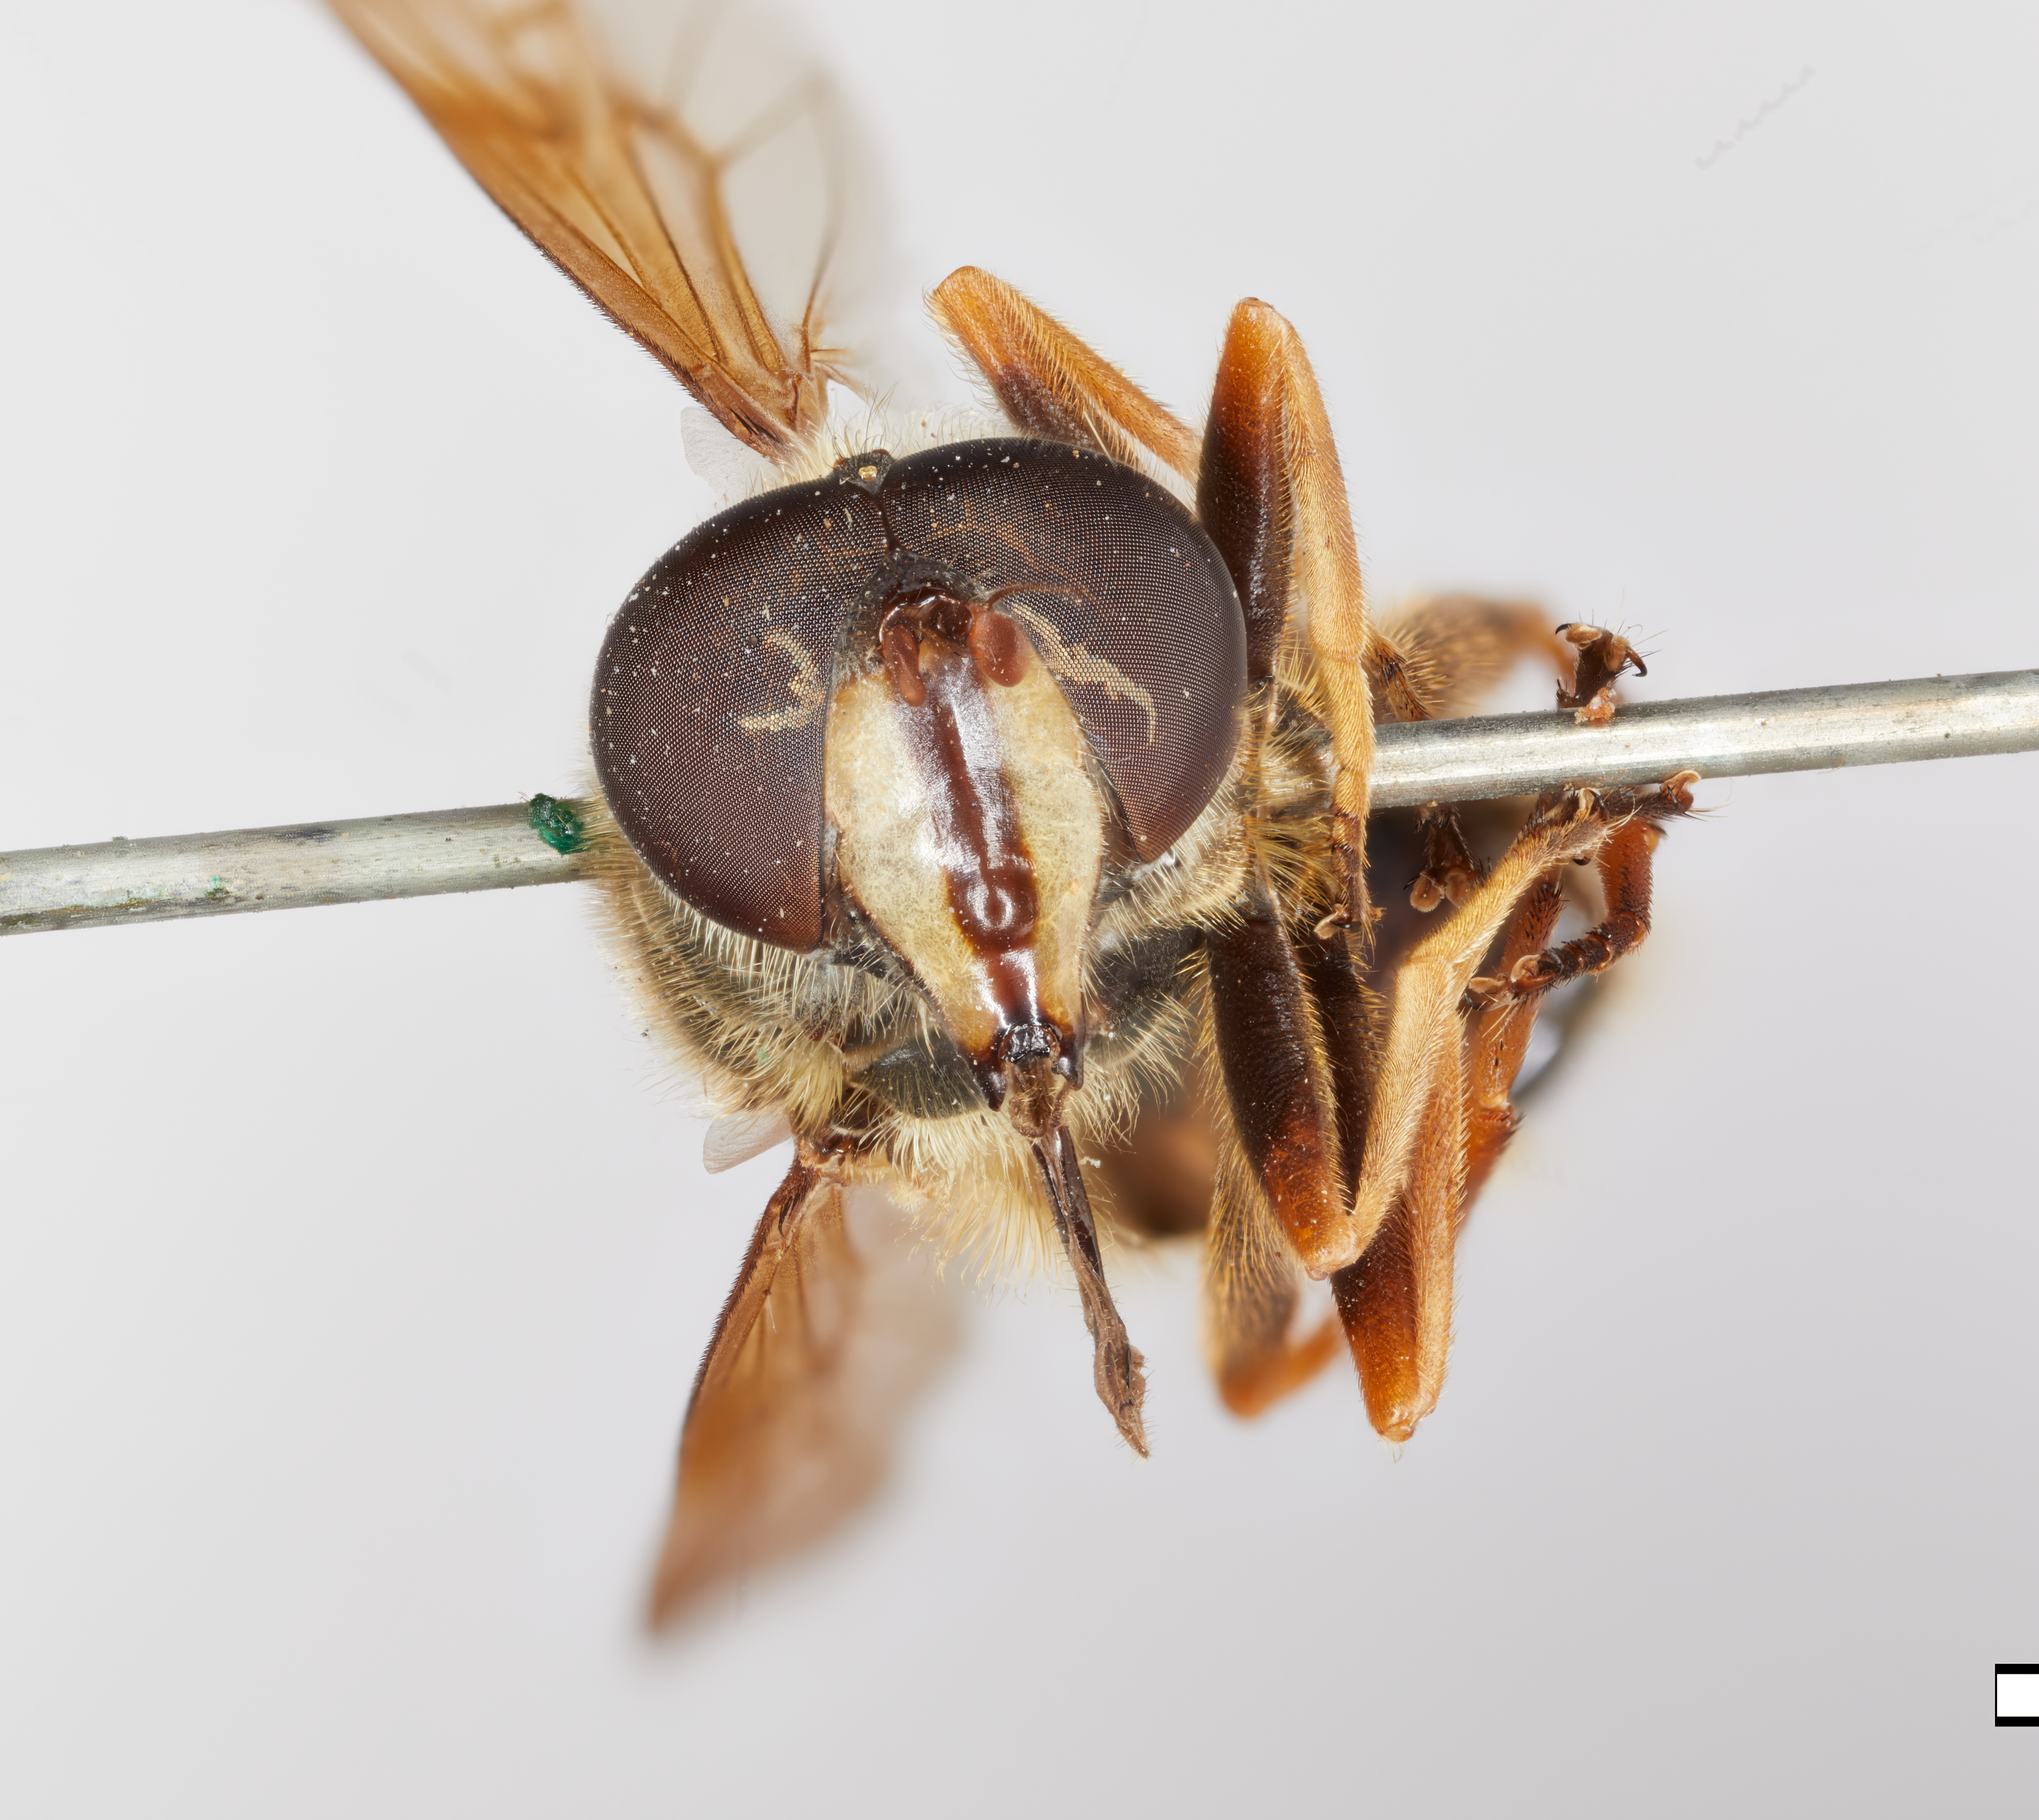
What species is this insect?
Sericomyia bifasciata
